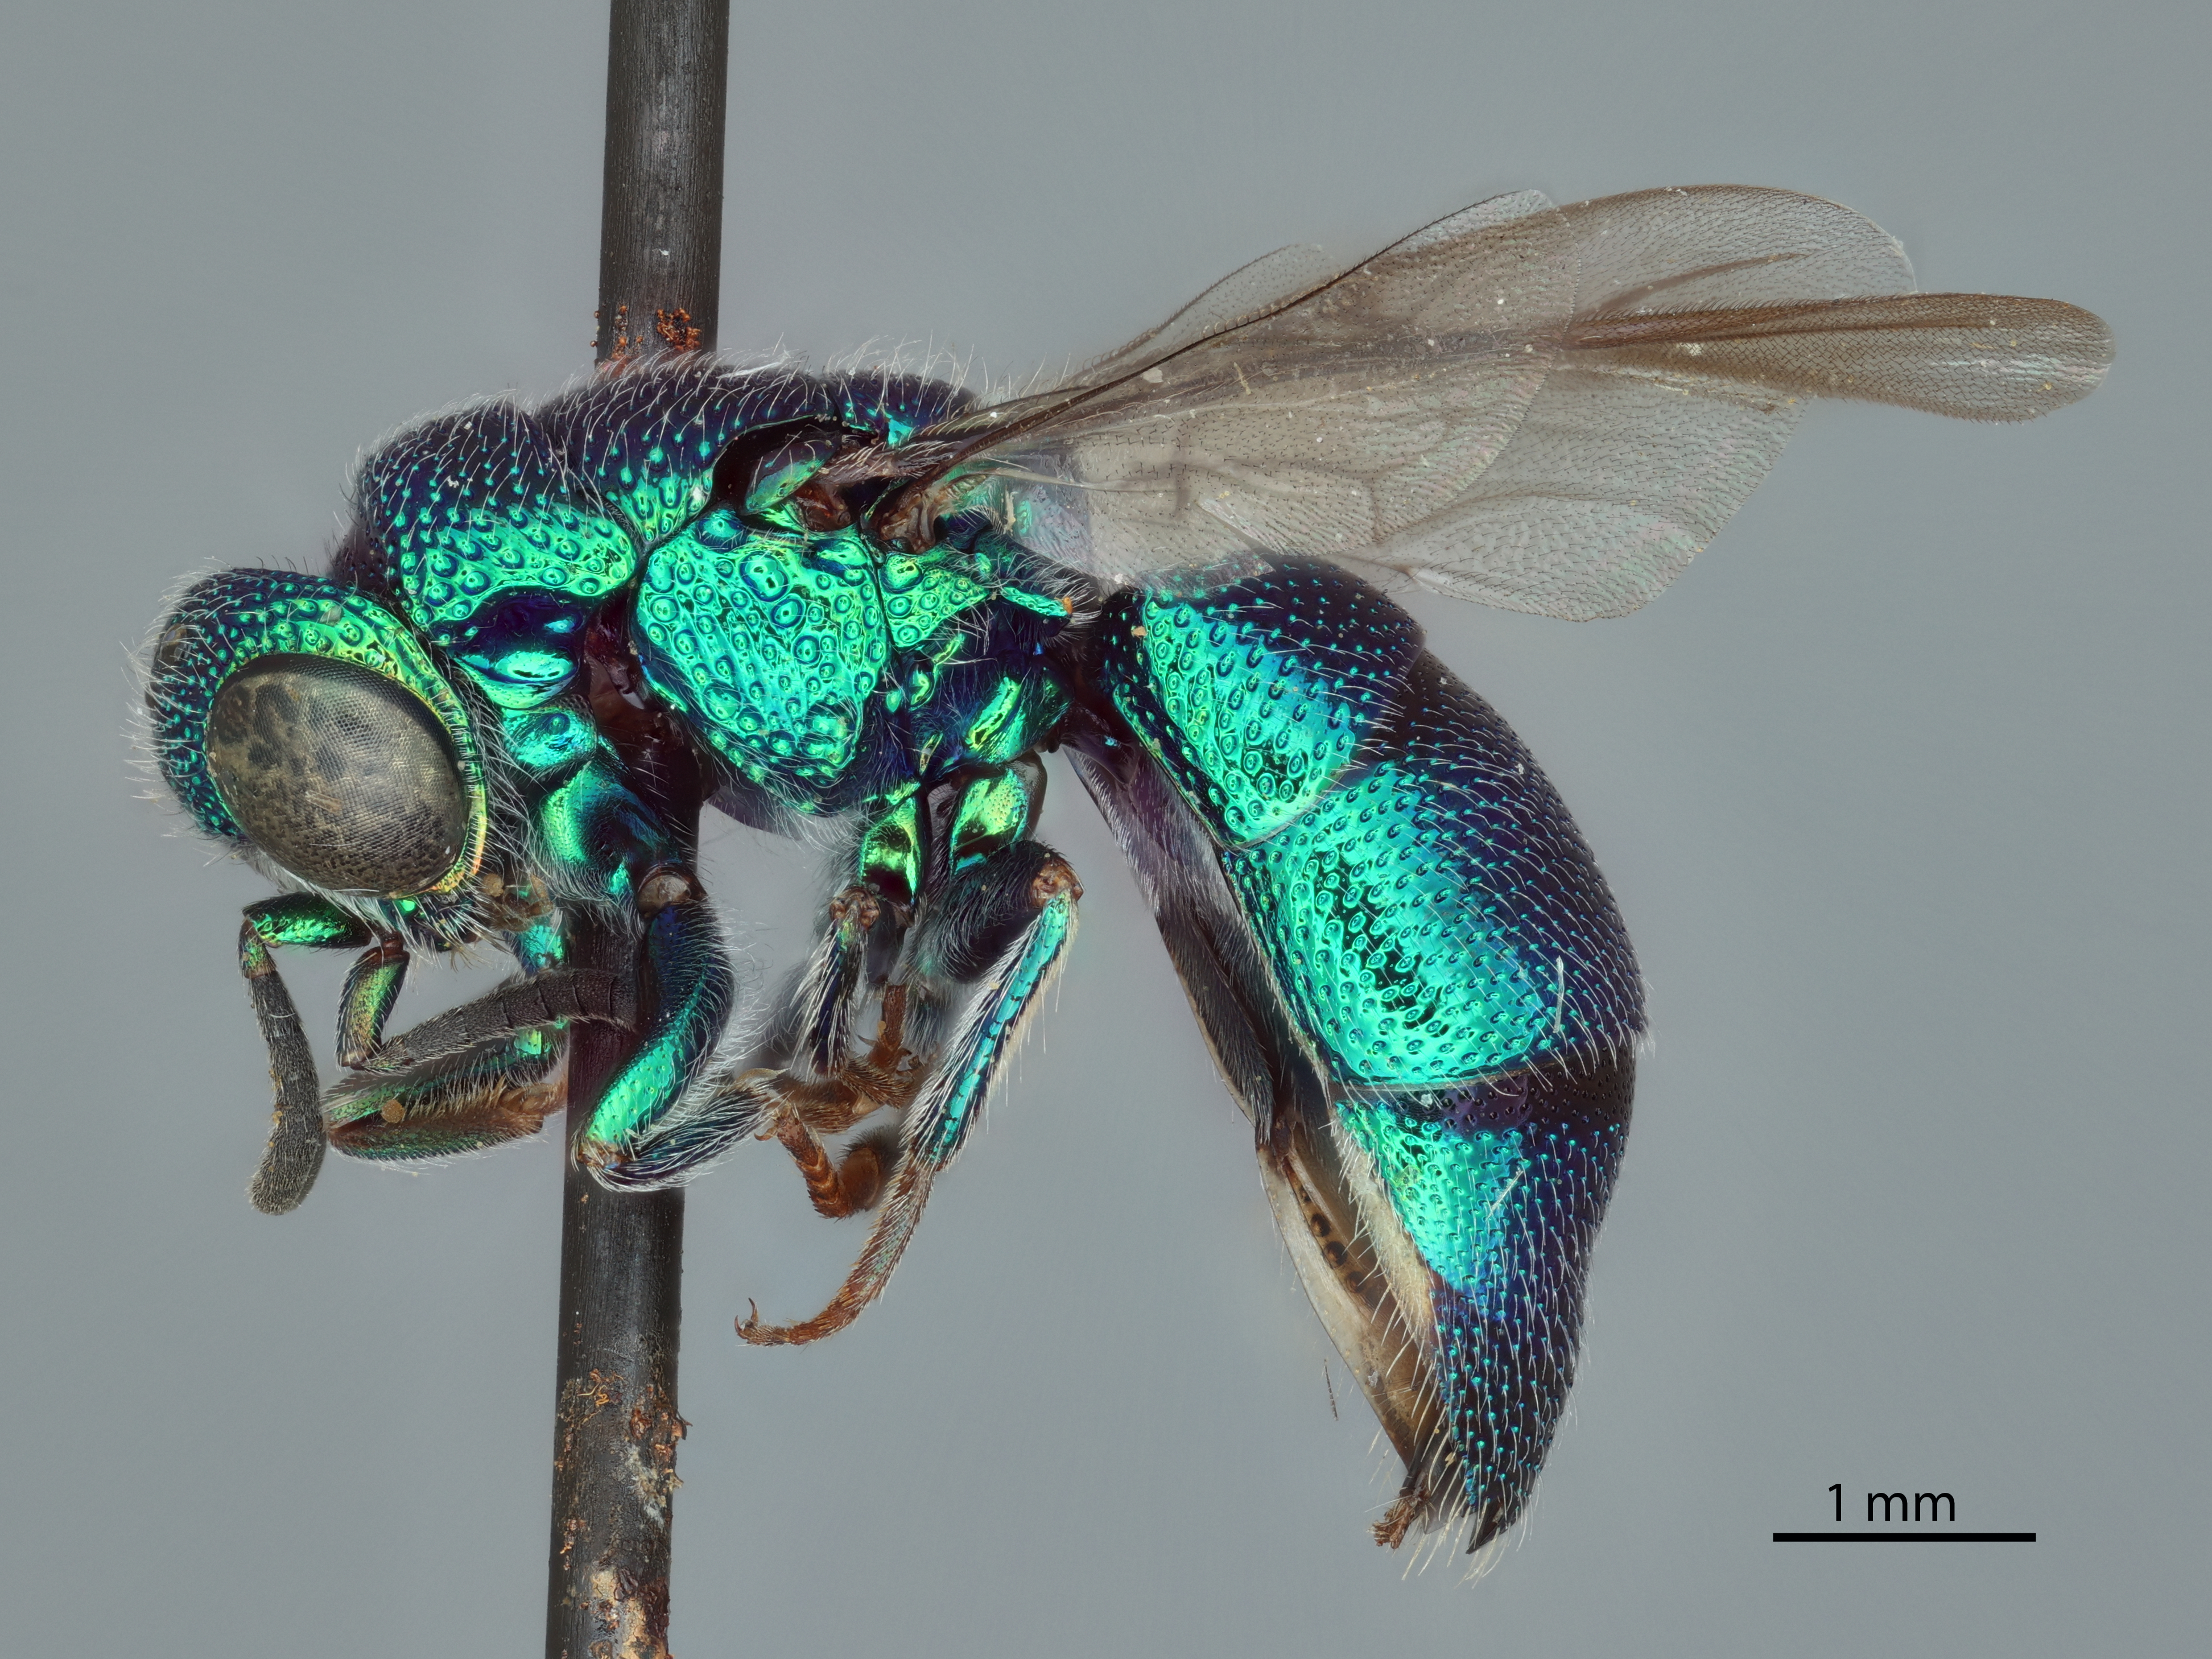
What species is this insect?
Neochrysis tysis
